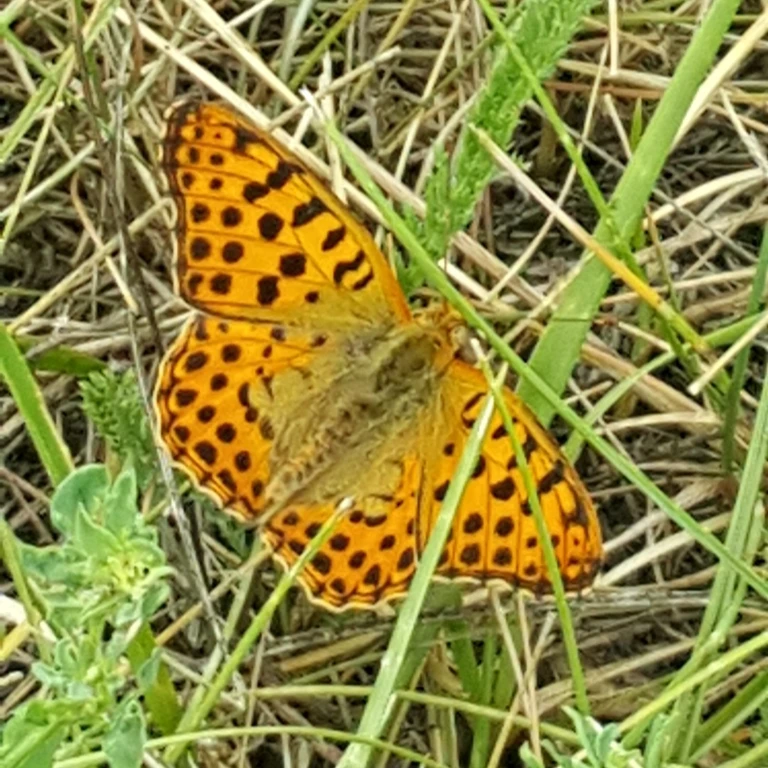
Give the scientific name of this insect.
Issoria lathonia
